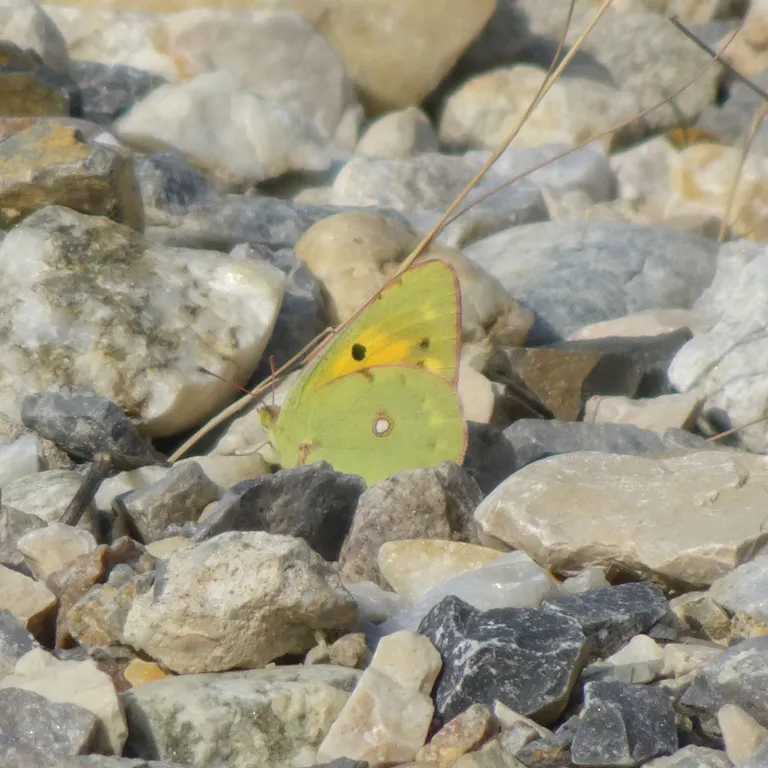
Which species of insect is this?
Colias croceus
